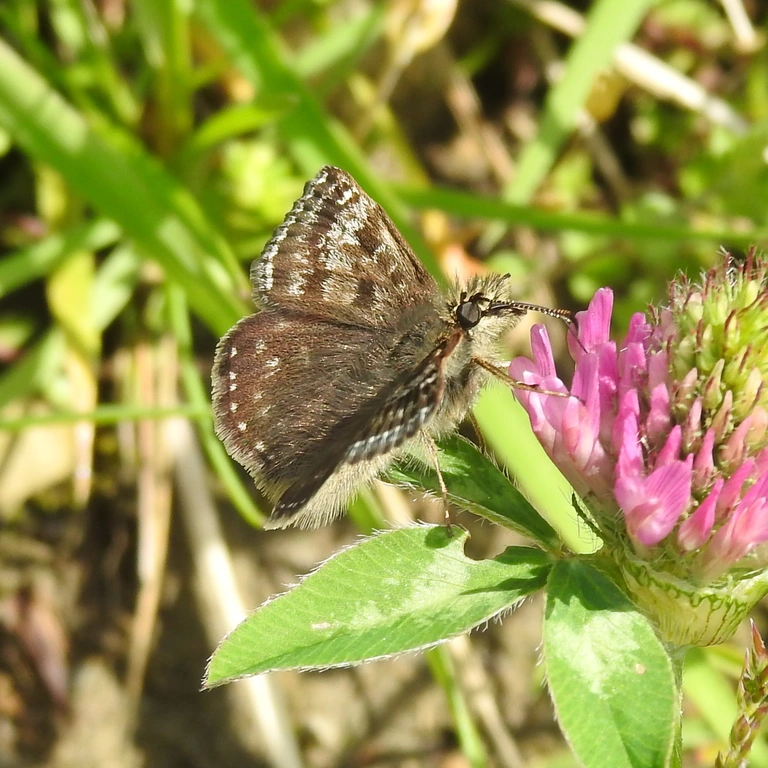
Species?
Erynnis tages
